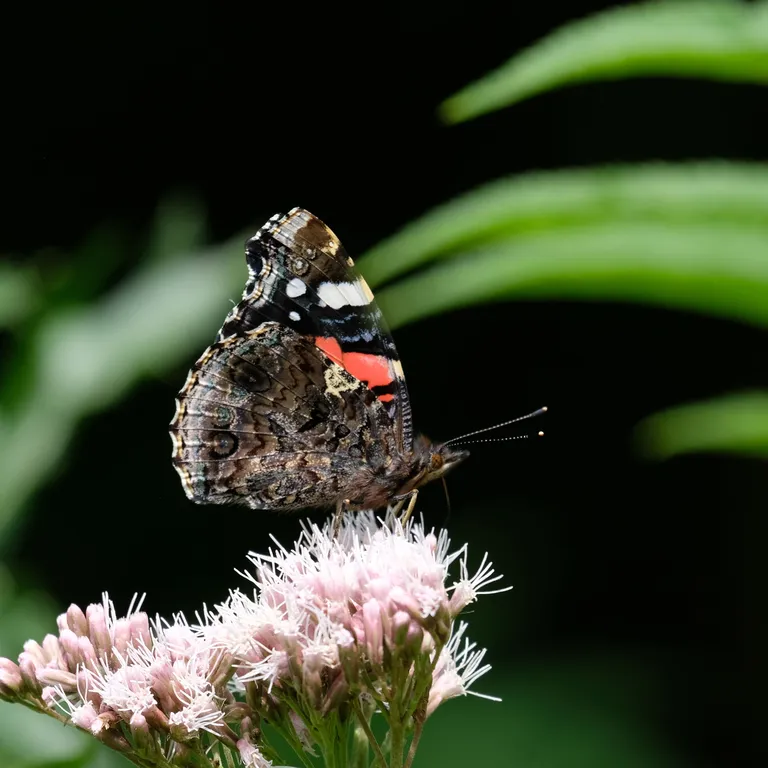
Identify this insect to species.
Vanessa atalanta
